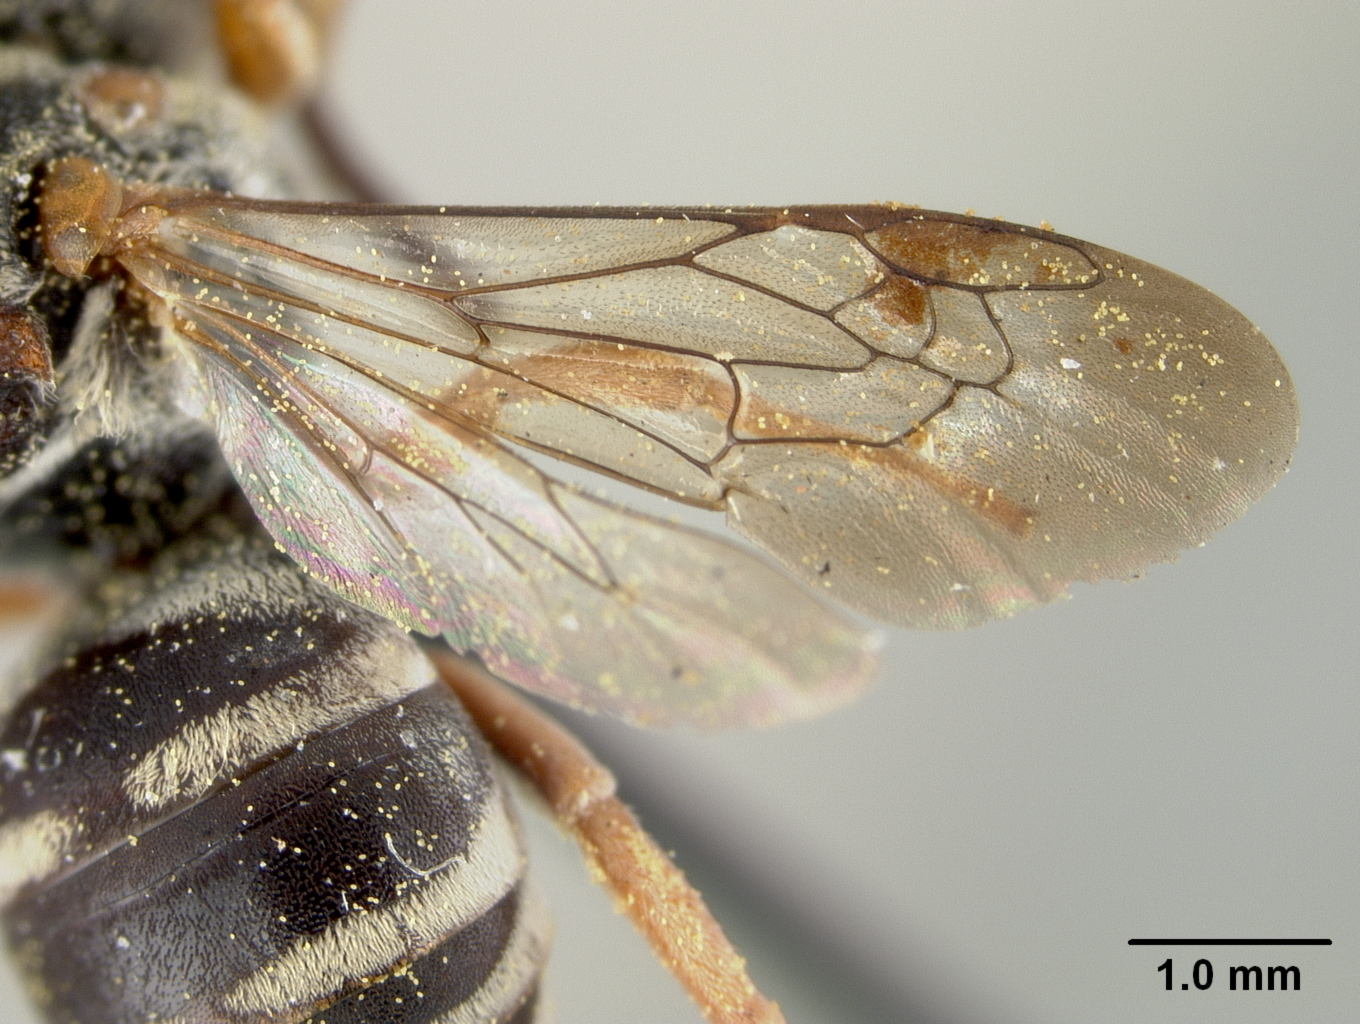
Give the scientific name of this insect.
Epeolus ilicis
